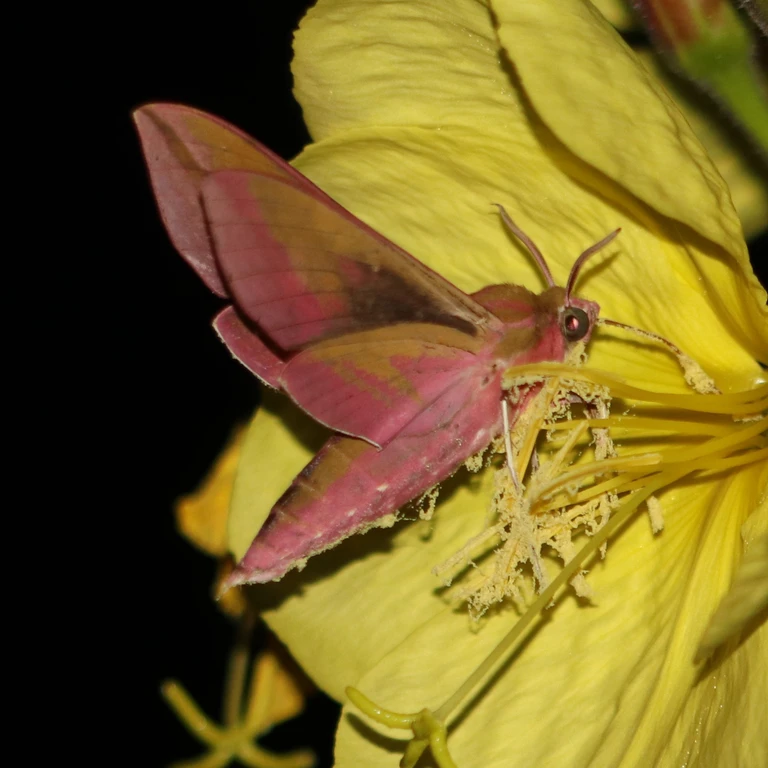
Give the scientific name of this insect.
Deilephila elpenor
